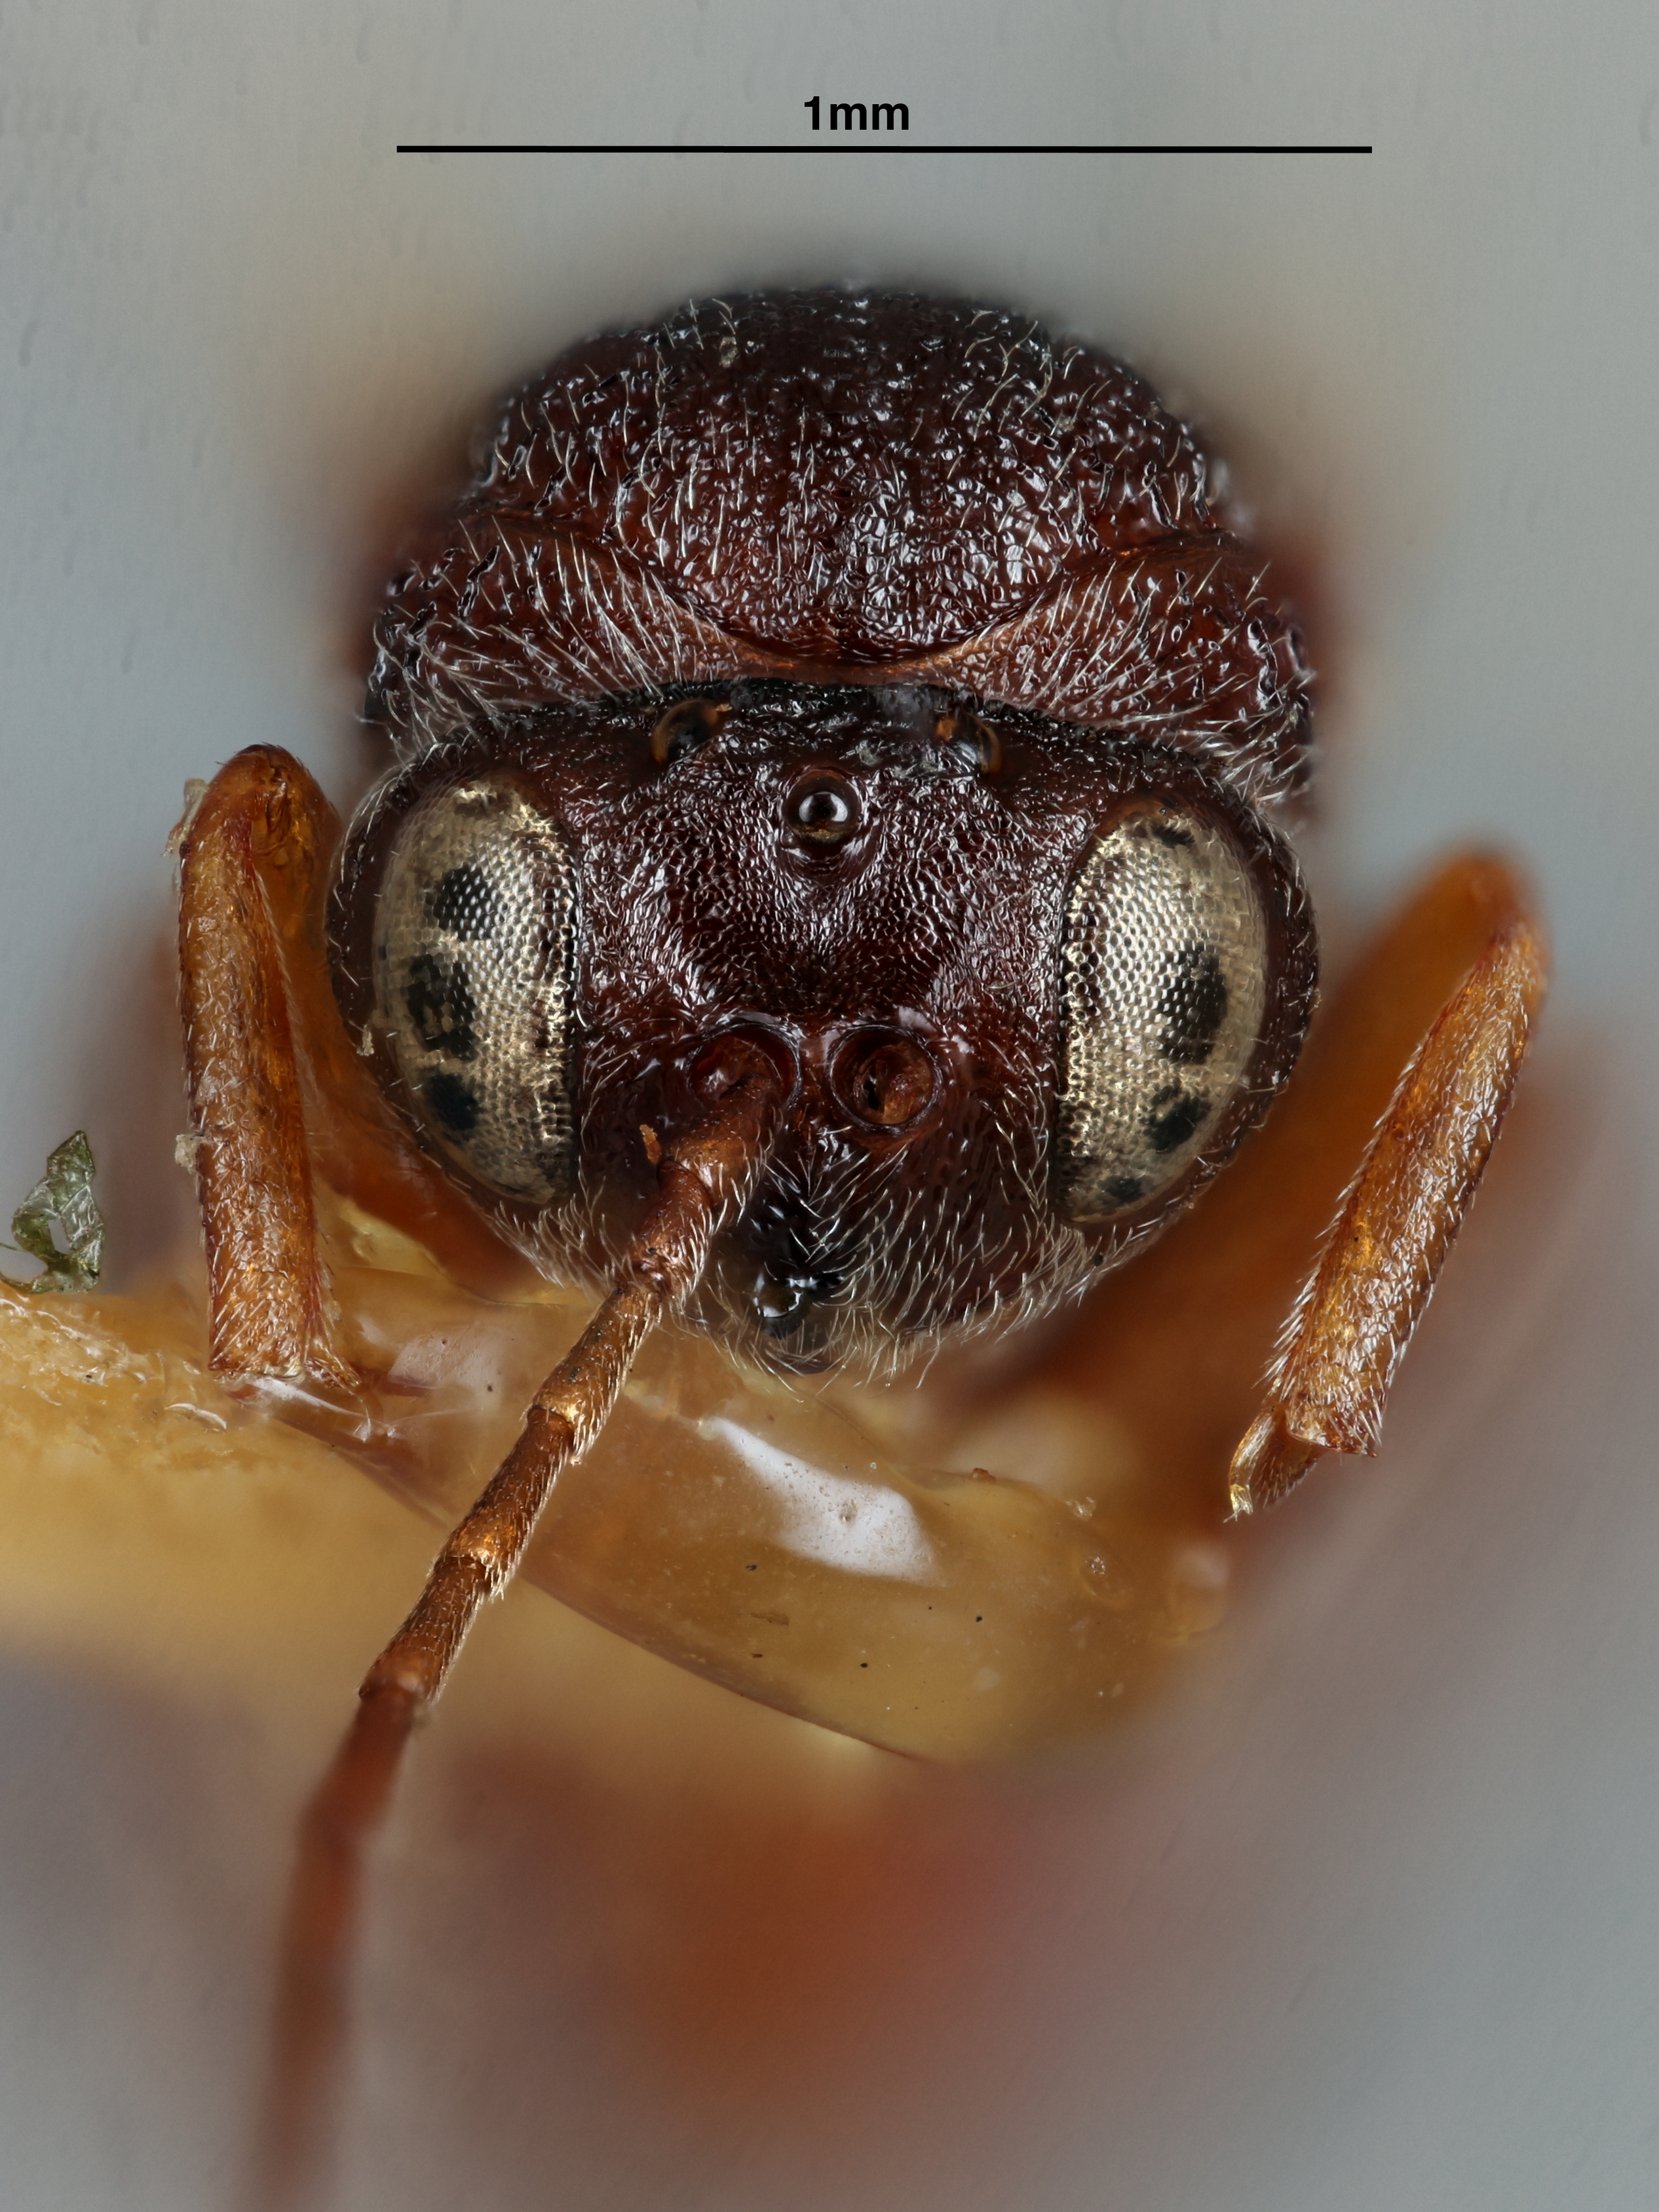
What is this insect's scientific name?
Andricus rugulosus
